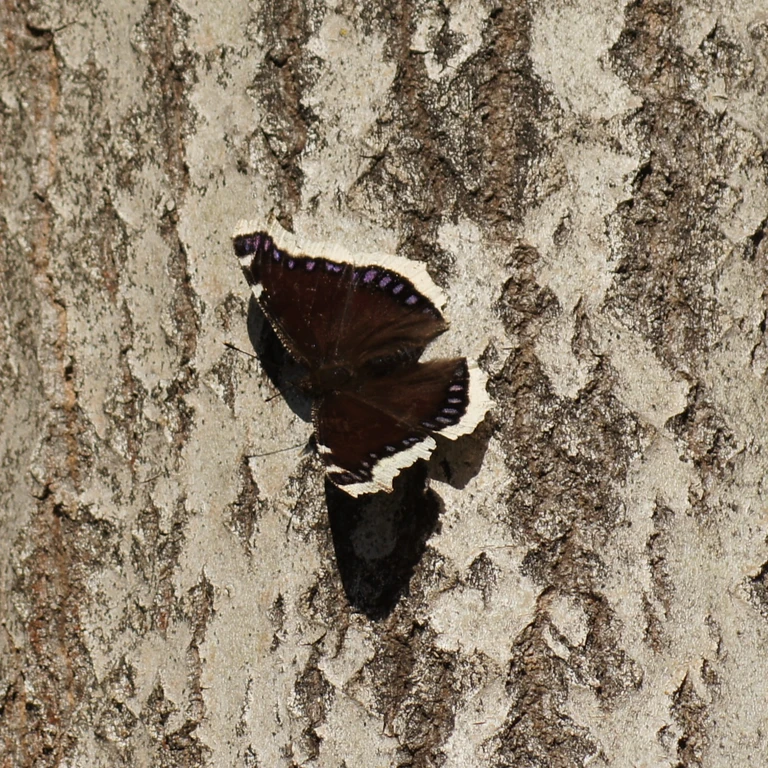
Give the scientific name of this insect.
Nymphalis antiopa
